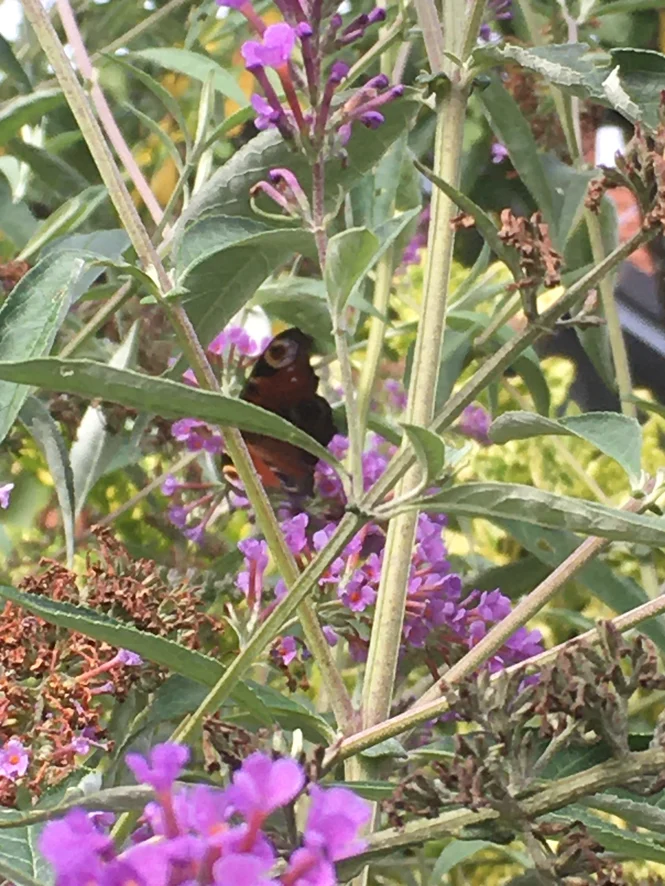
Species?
Aglais io
